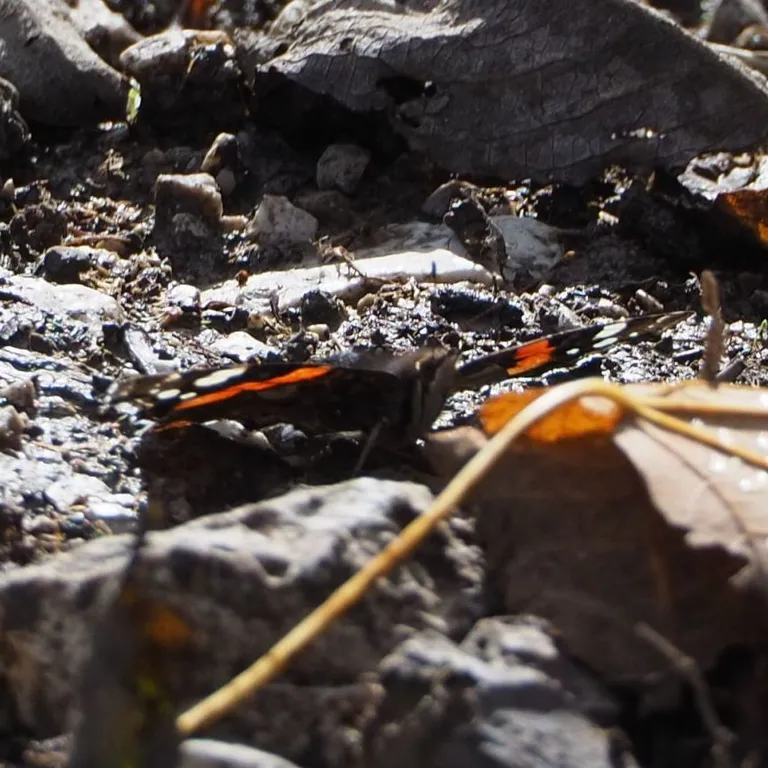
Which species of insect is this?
Vanessa atalanta
